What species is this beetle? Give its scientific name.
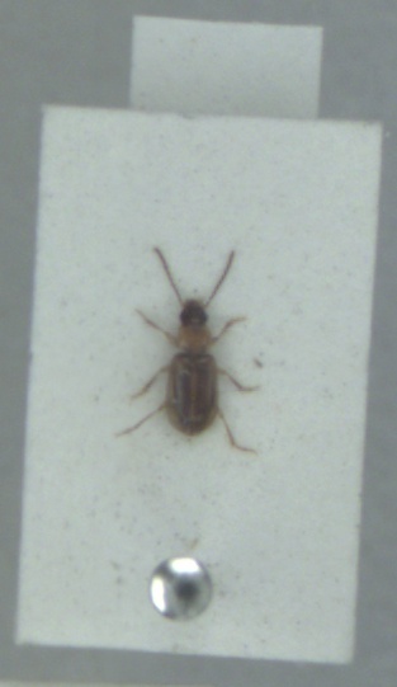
Acupalpus dubius
